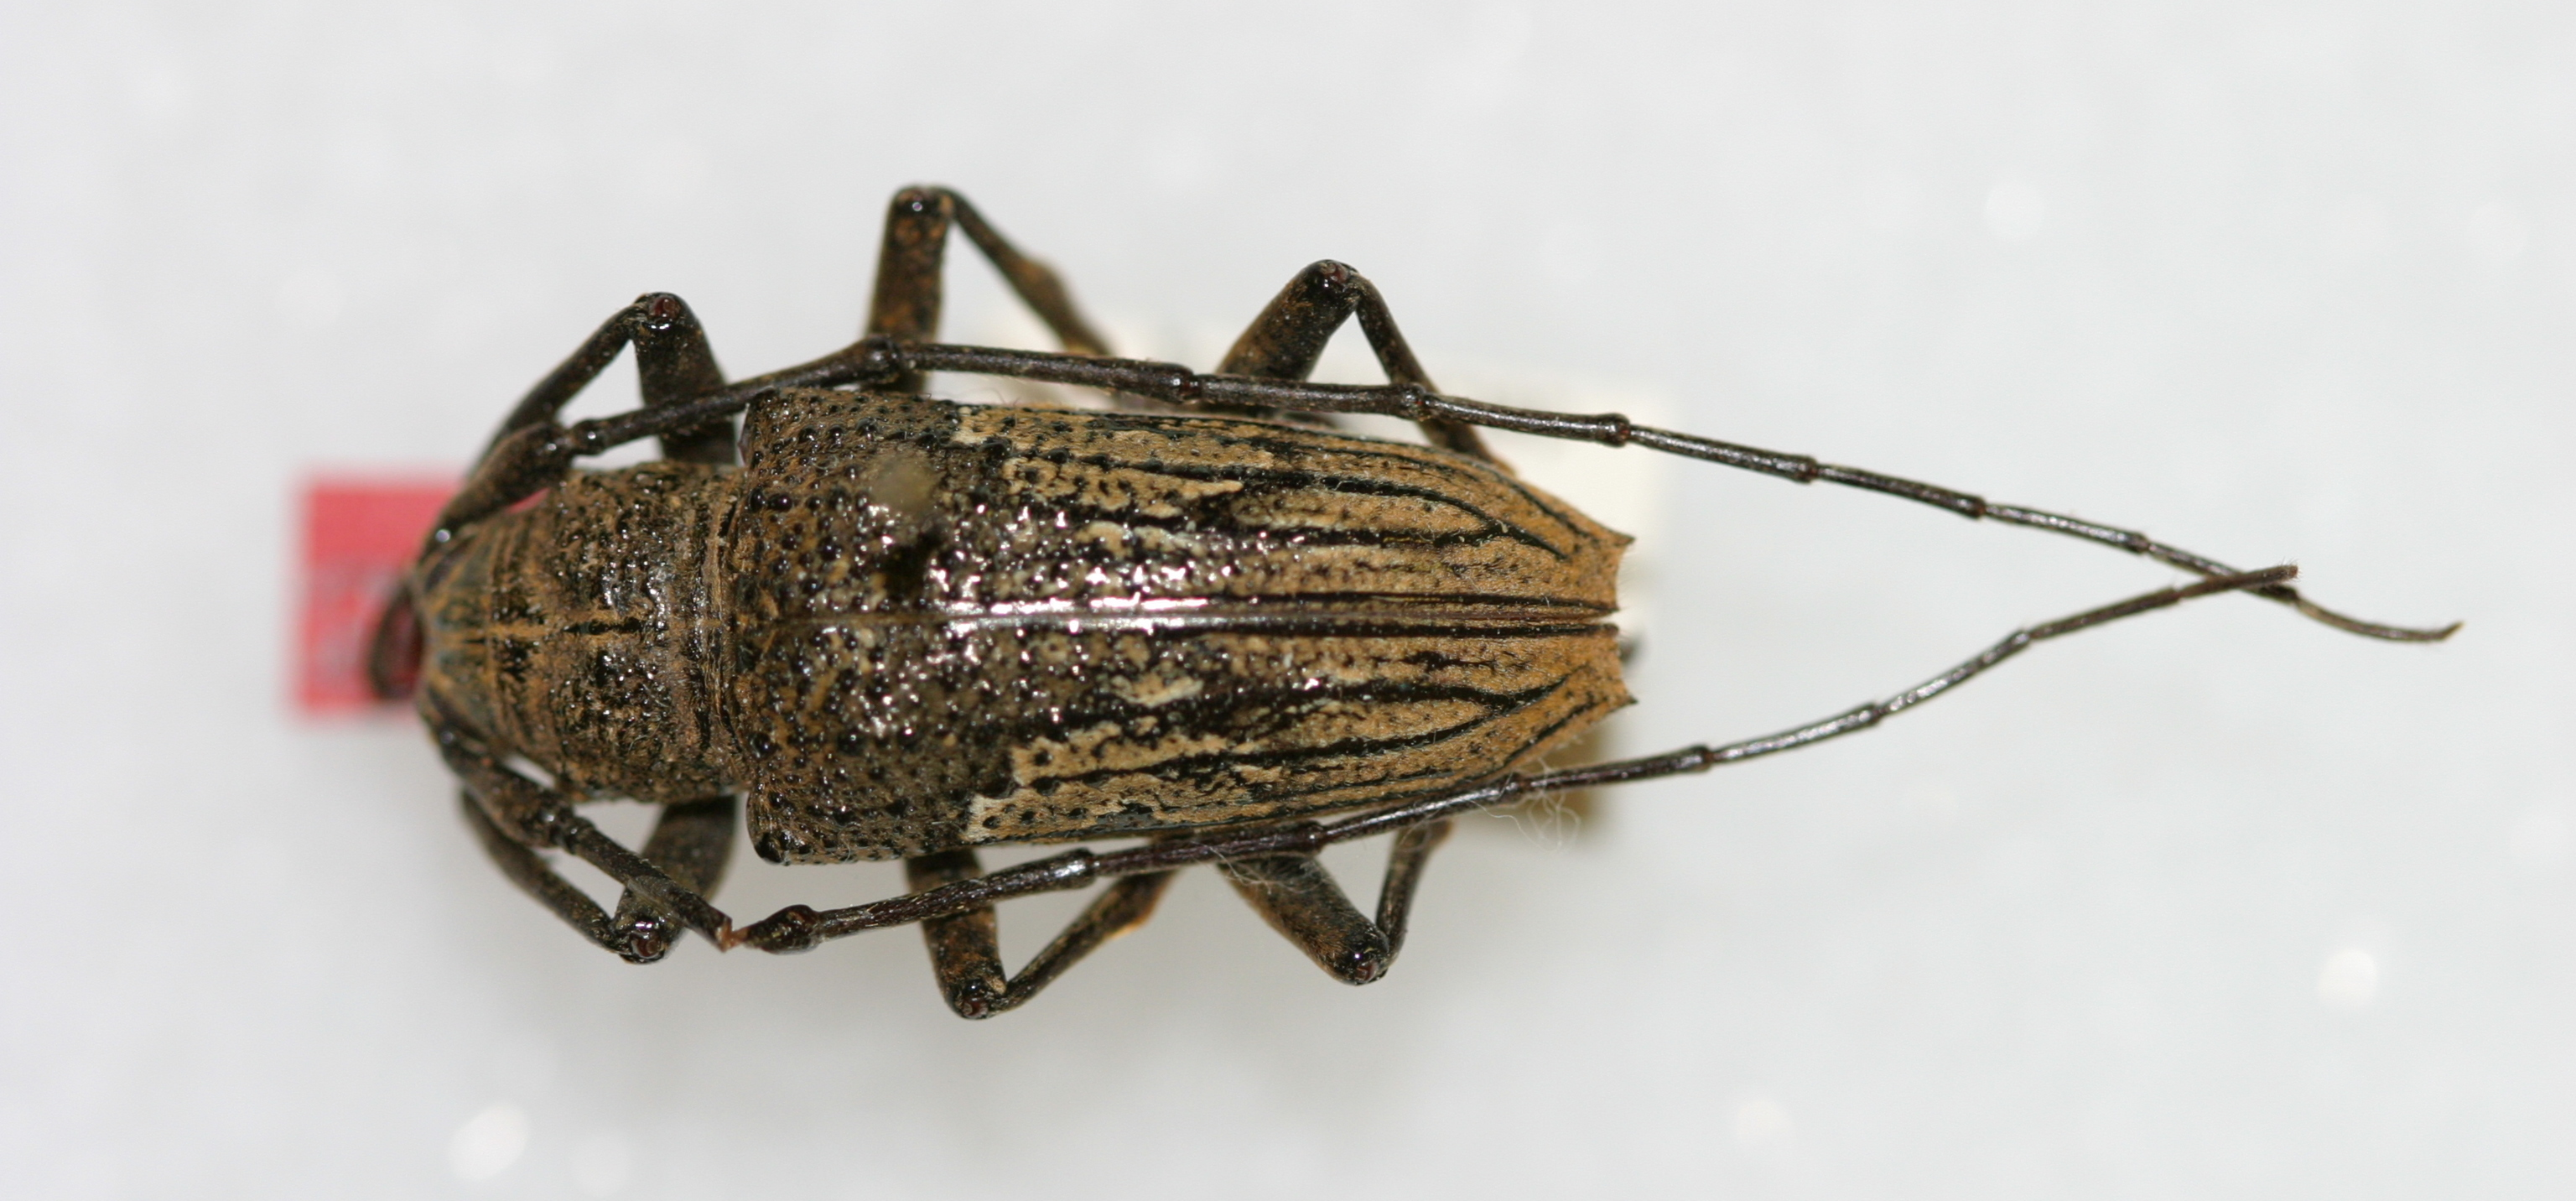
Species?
Ischioplites solomonum
